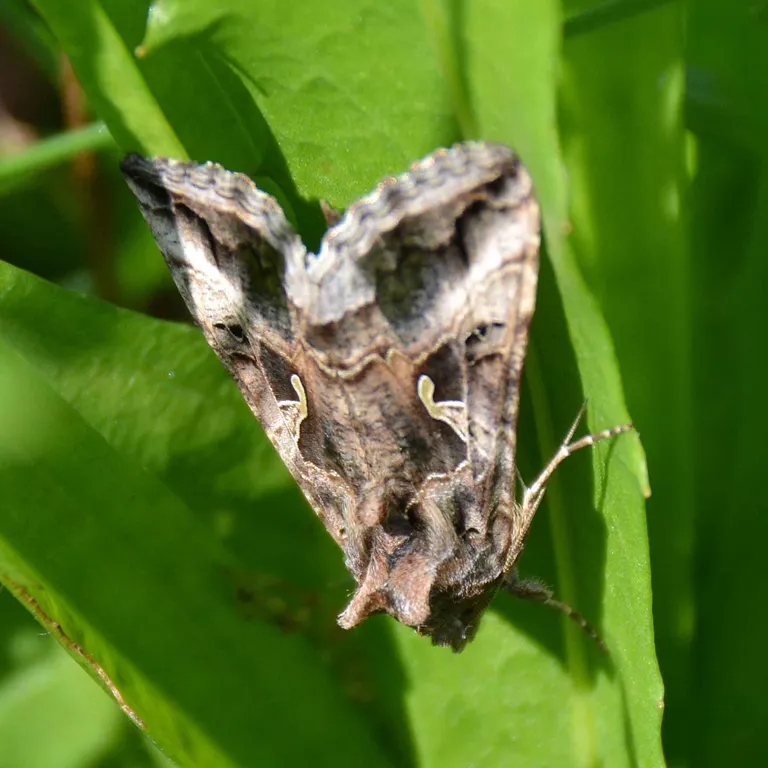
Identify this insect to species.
Autographa gamma
